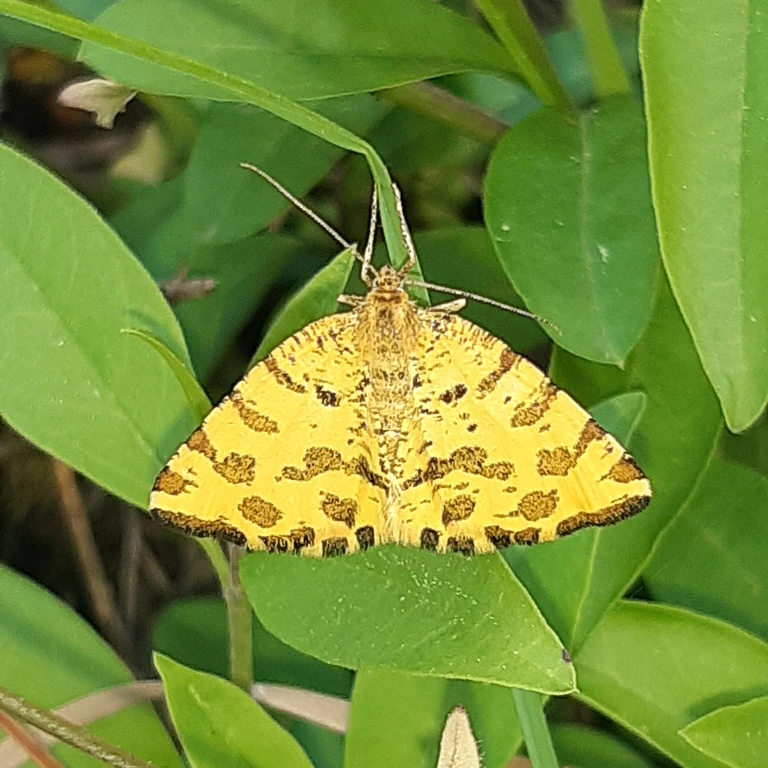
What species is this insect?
Pseudopanthera macularia
